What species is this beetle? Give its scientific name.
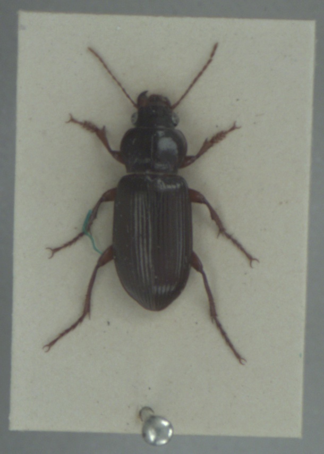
Amara convexiuscula
